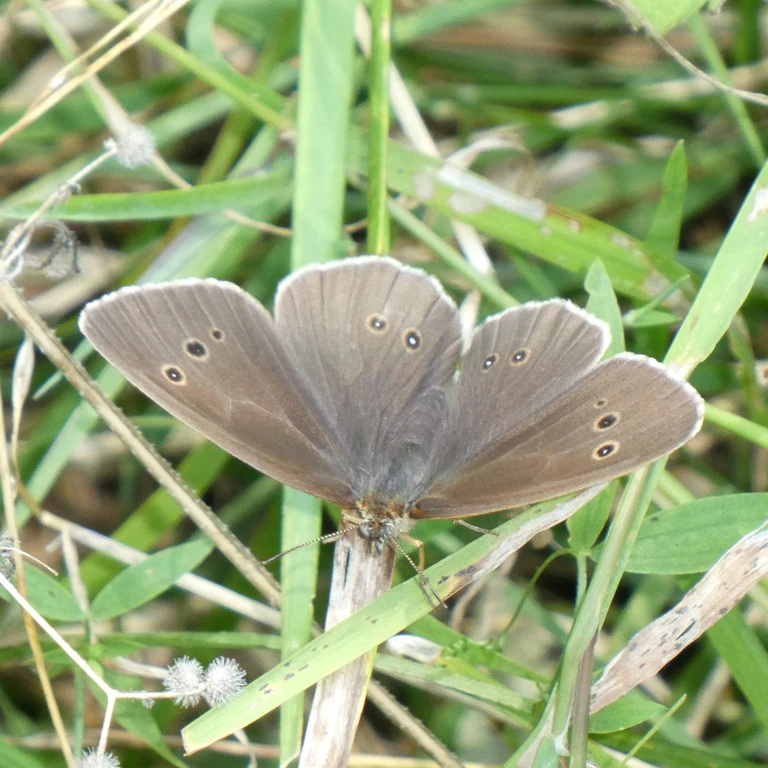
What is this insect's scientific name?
Aphantopus hyperantus
